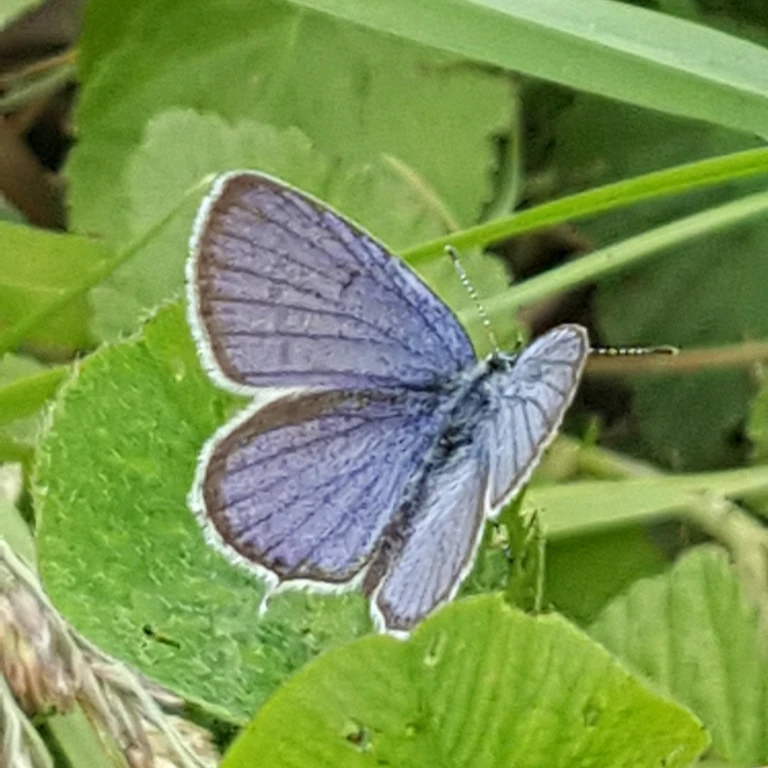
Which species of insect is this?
Cupido argiades (also Elkalyce argiades)
